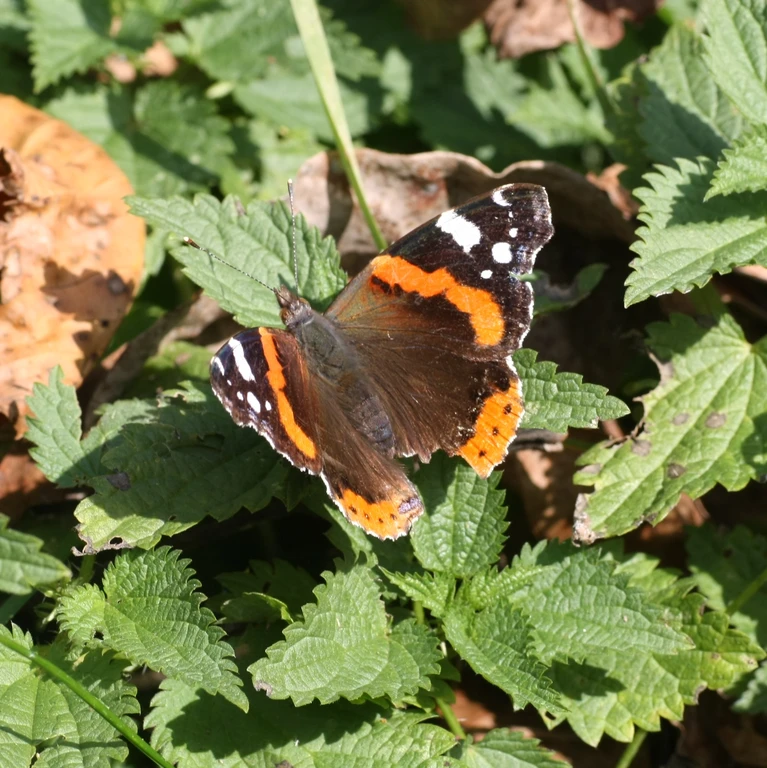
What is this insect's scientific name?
Vanessa atalanta
